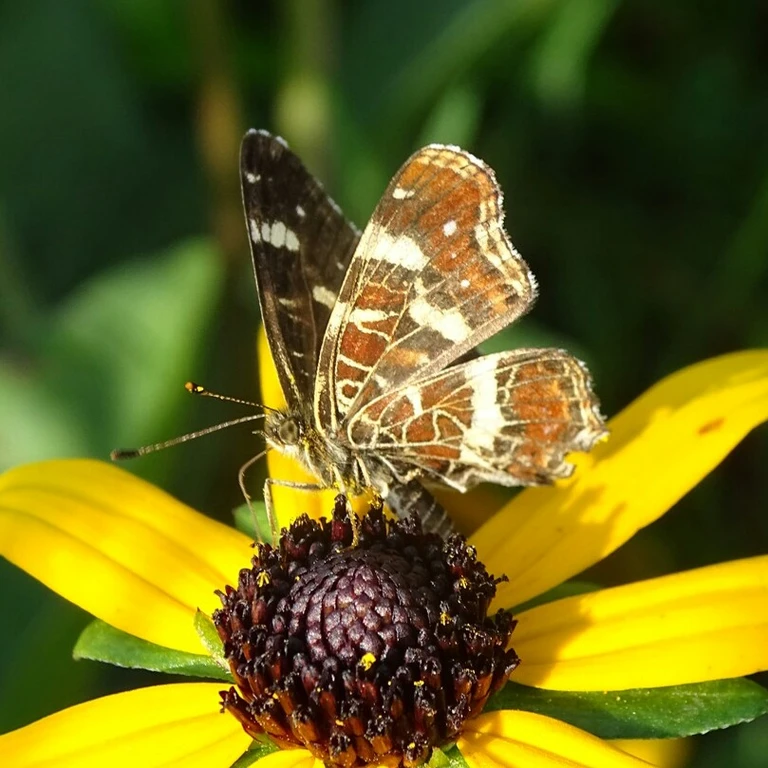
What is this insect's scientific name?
Araschnia levana
